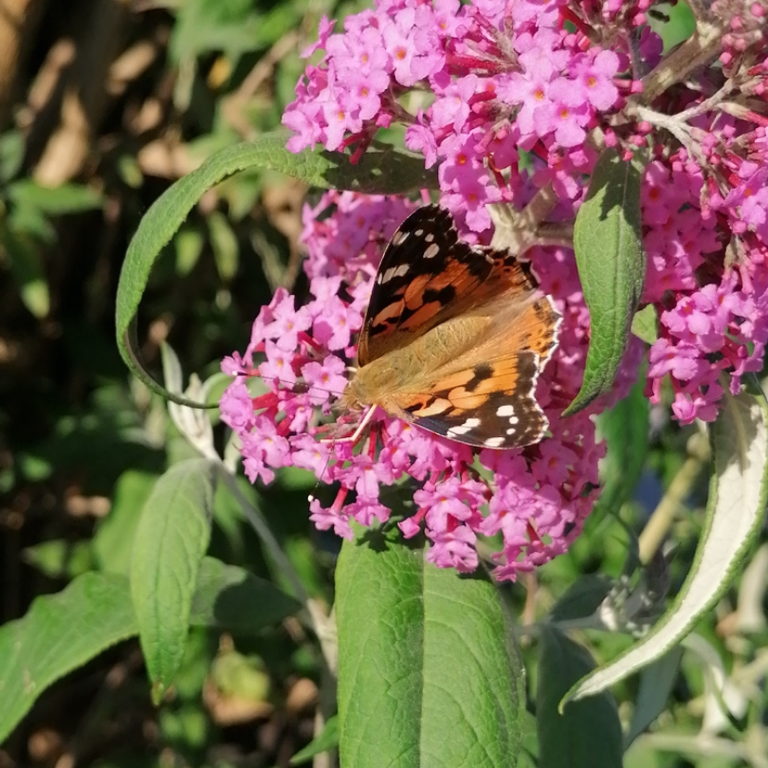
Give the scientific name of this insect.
Vanessa cardui
